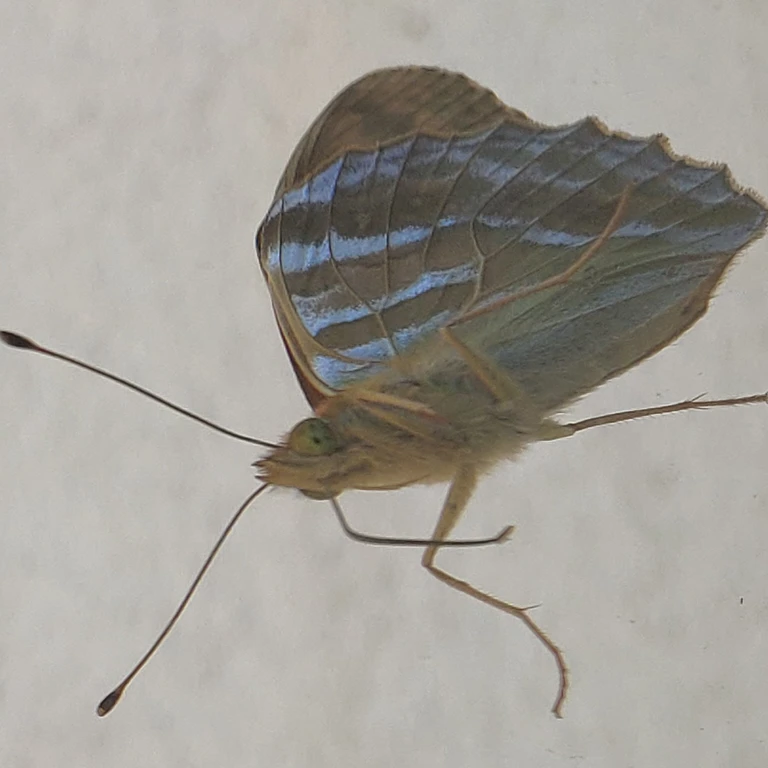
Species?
Argynnis paphia
